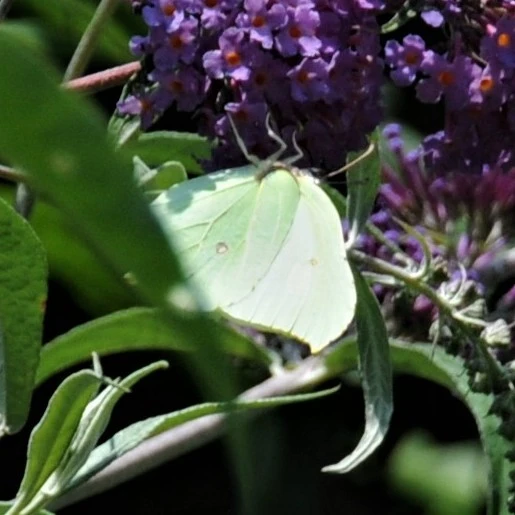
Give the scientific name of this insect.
Gonepteryx rhamni
